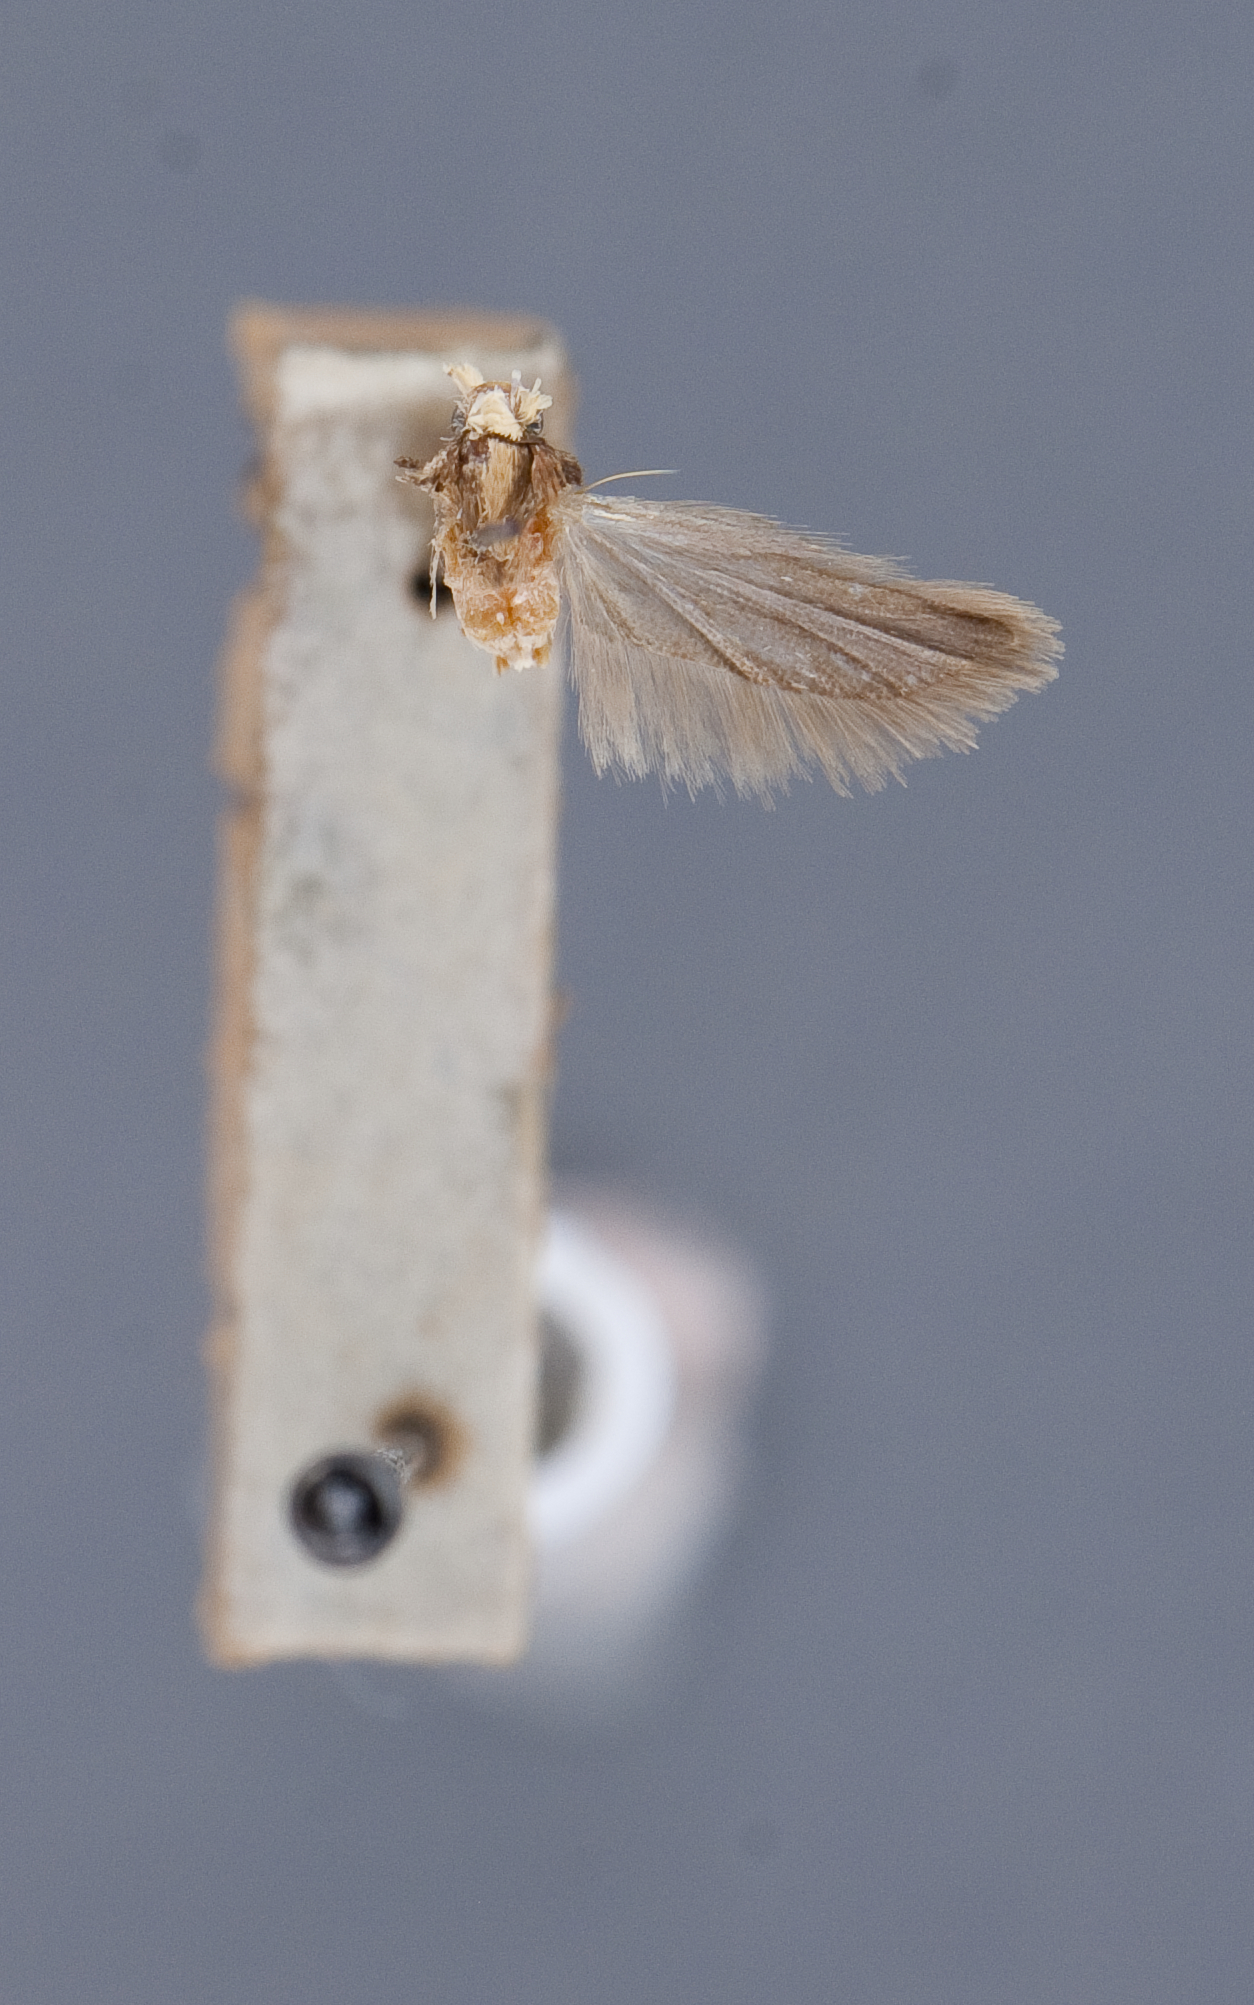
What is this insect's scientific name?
Gelechia benitella
